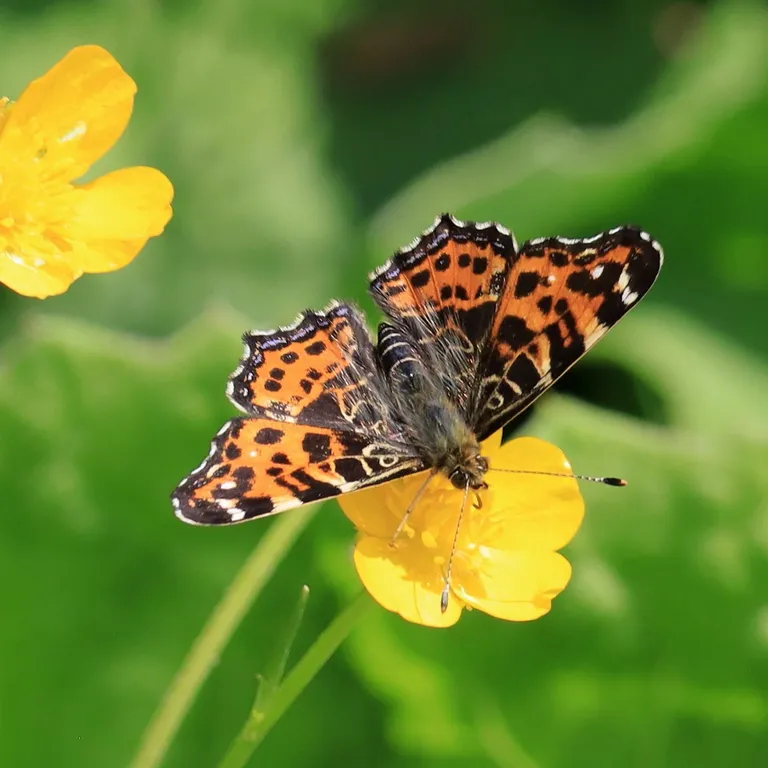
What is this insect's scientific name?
Araschnia levana
